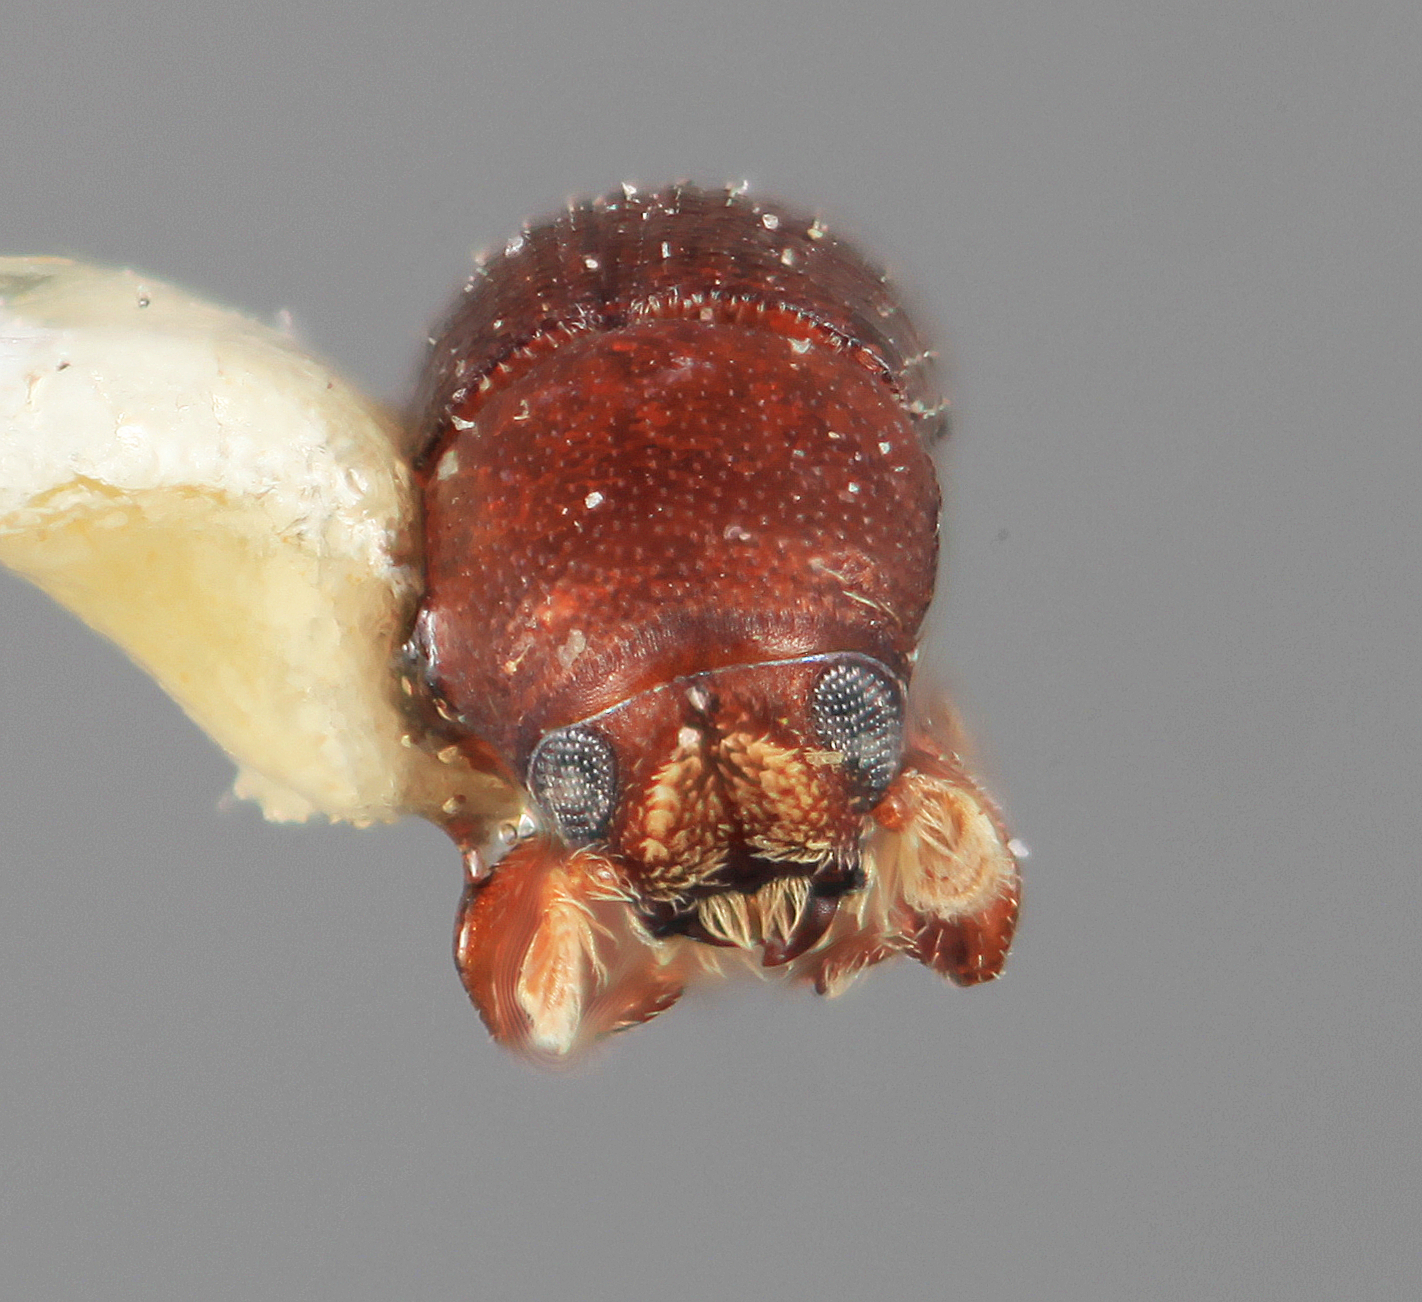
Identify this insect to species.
Loganius impressus (also Cnemonyx impressus)
